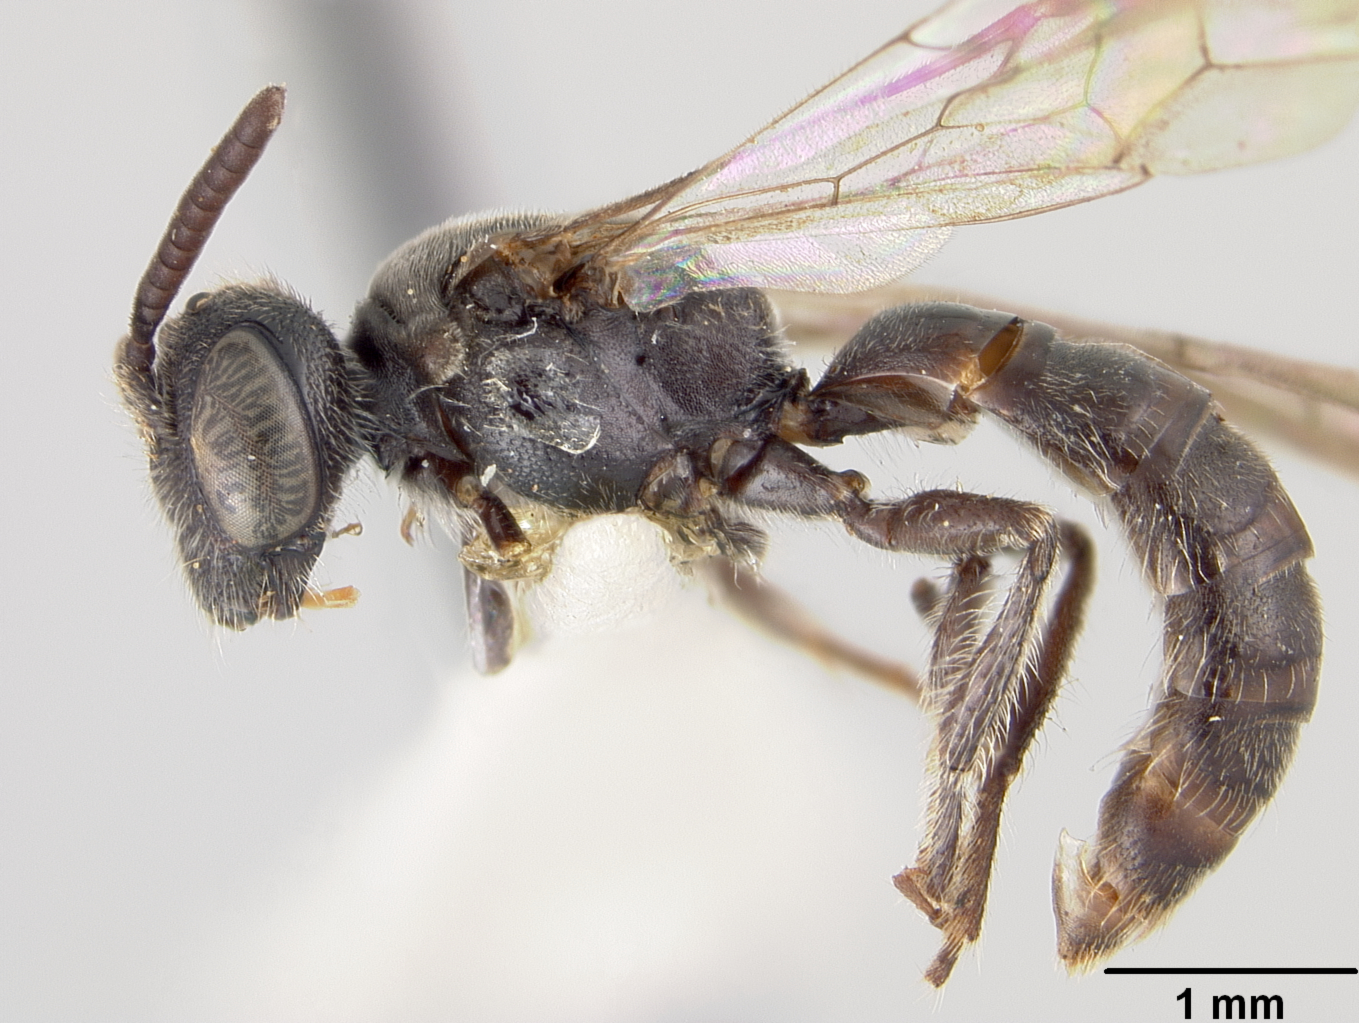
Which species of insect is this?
Heterosarus inornatus
